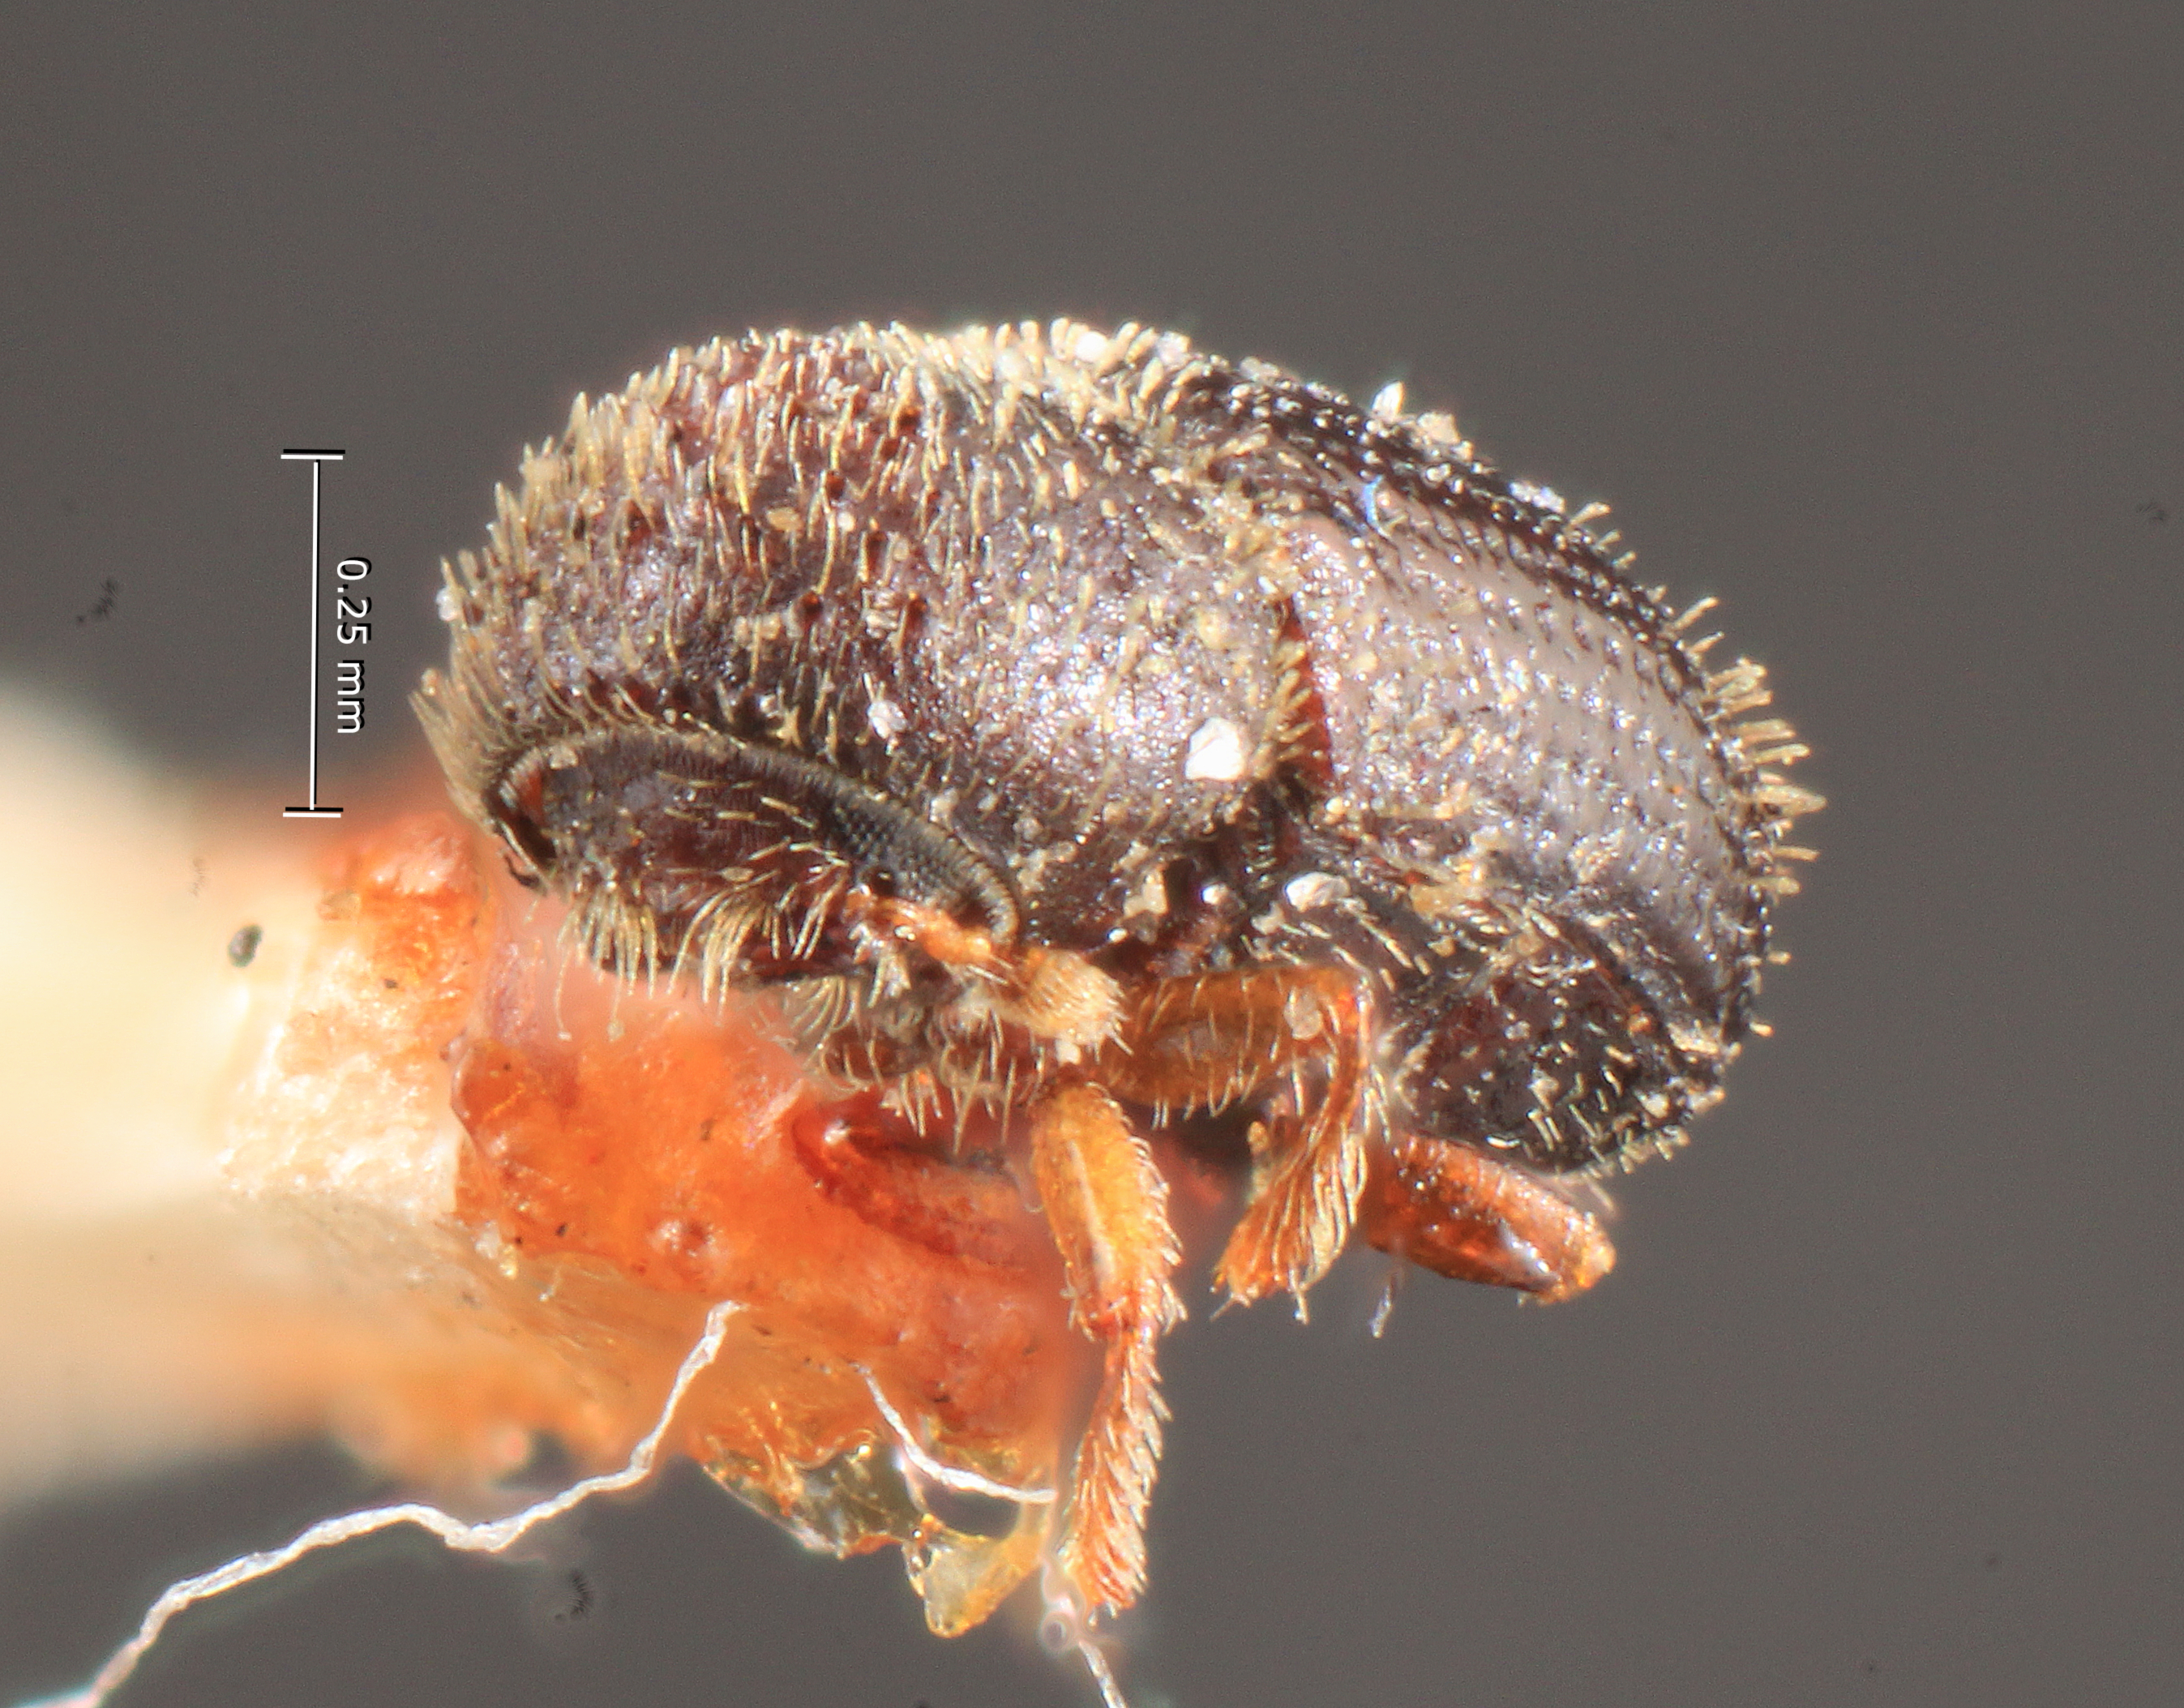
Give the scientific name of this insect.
Stephanoderes interpunctus
